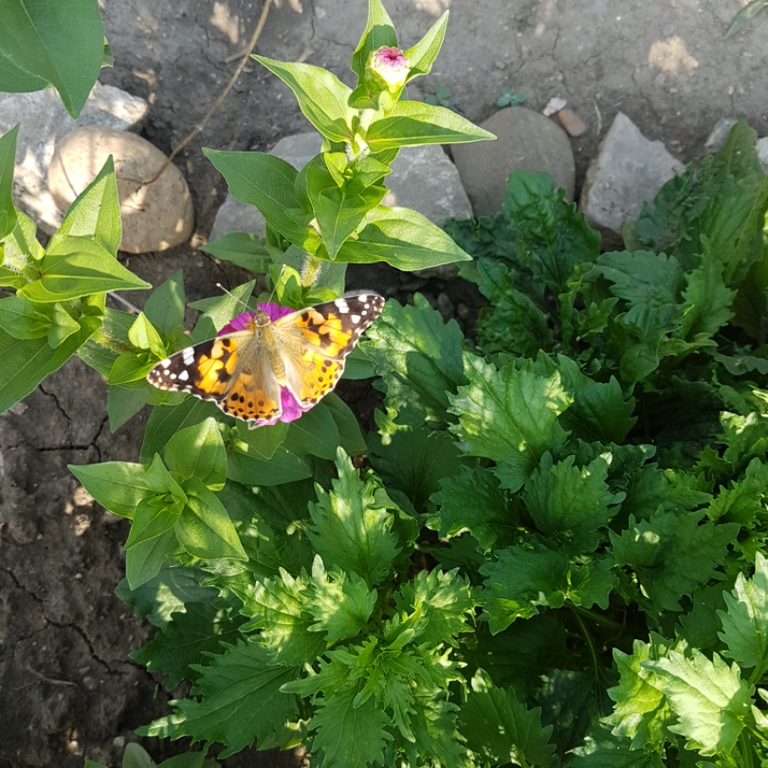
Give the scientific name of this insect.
Vanessa cardui
